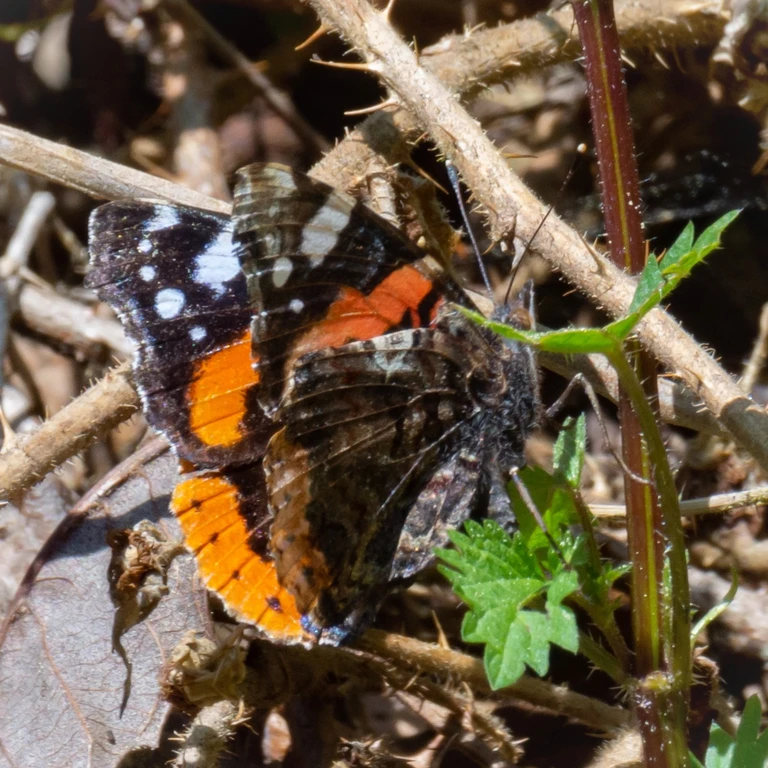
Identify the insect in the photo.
Vanessa atalanta
